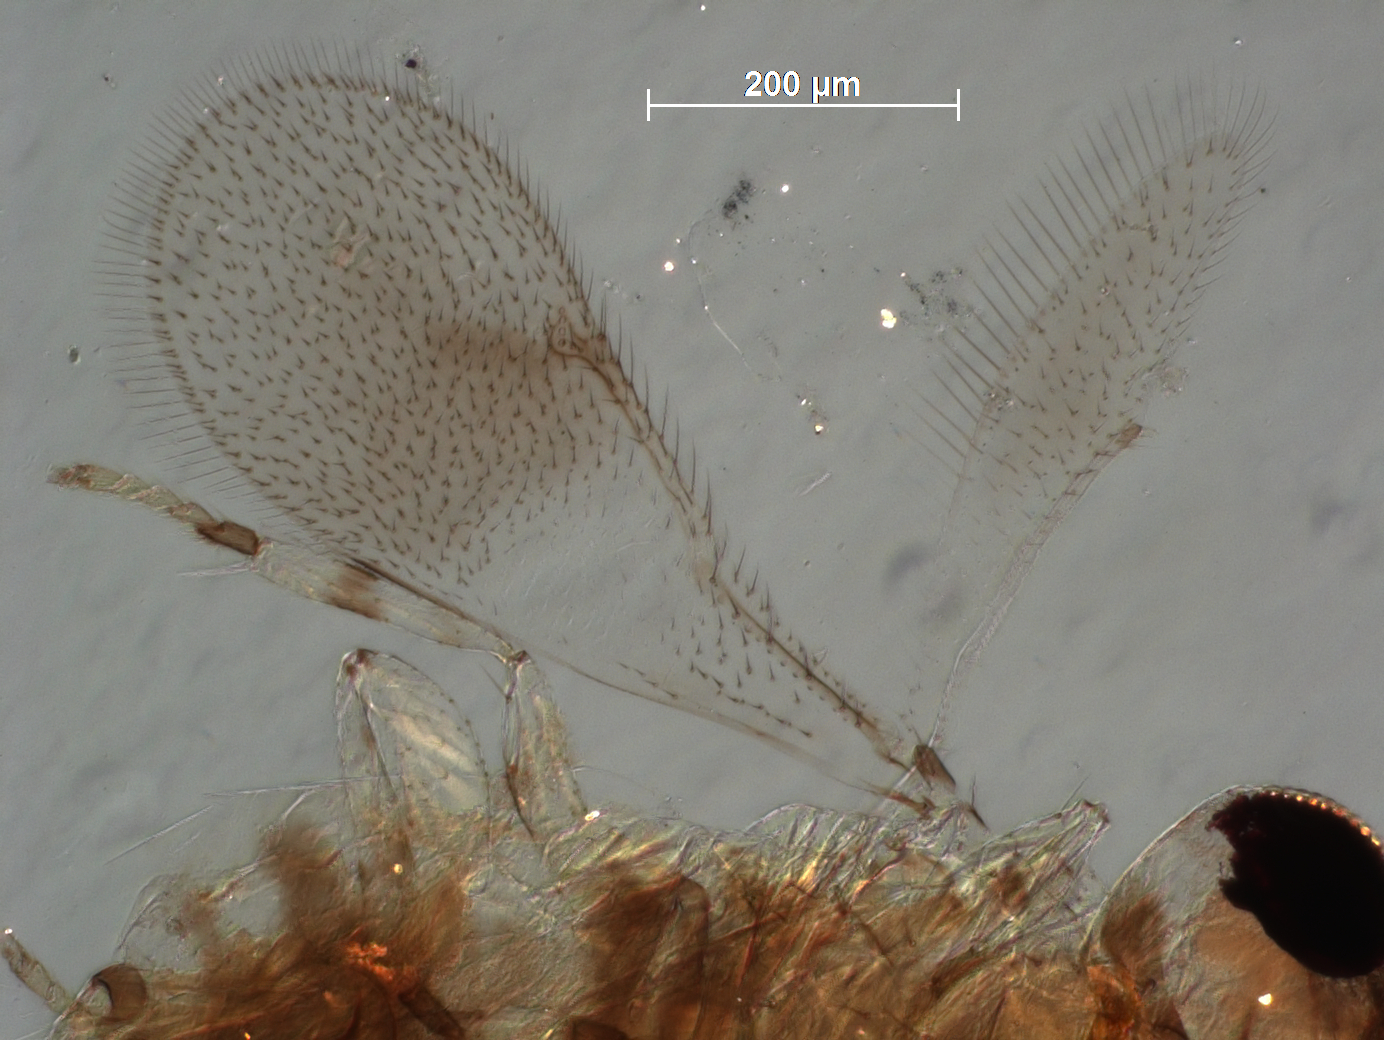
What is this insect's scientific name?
Prospaltella pulchella
